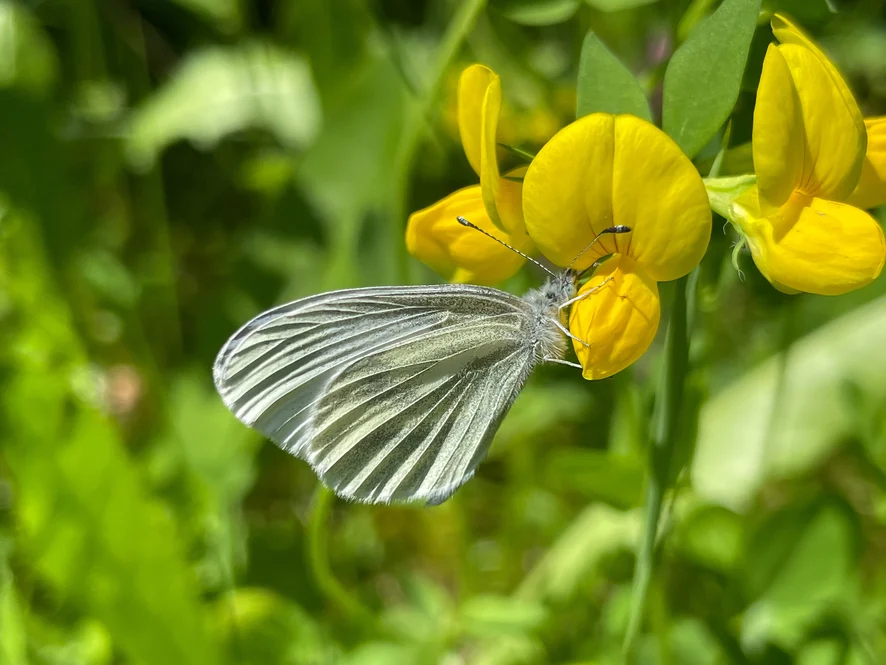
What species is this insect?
Leptidea sinapis/juvernica
